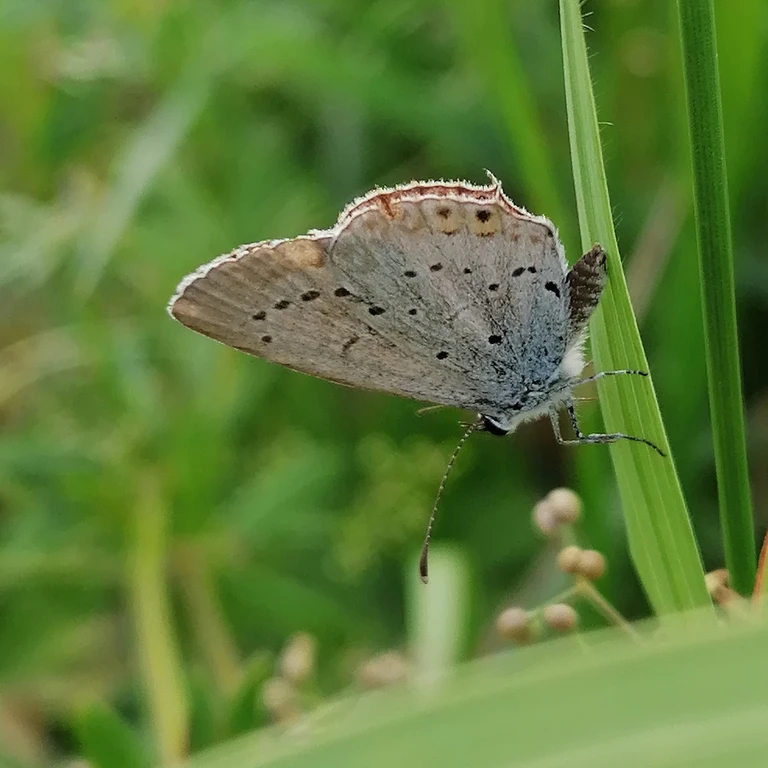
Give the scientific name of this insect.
Cupido argiades (also Elkalyce argiades)
